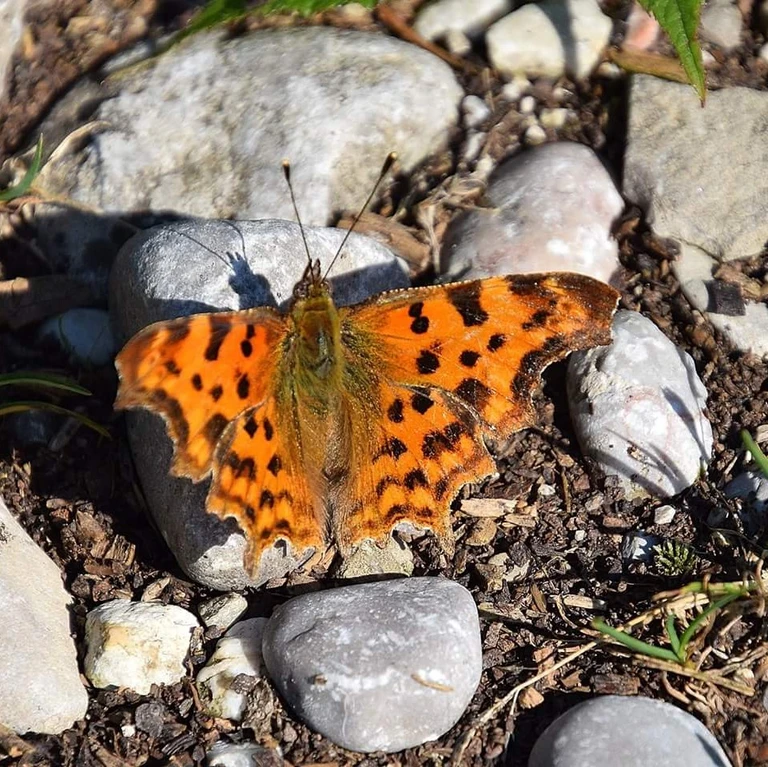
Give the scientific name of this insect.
Polygonia c-album
